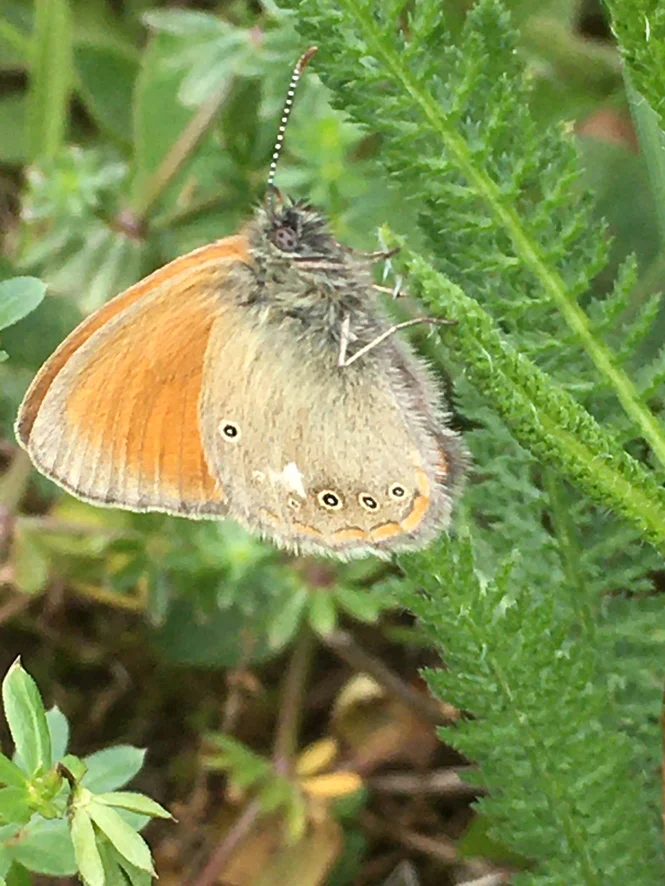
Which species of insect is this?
Coenonympha glycerion (also Coenonympha iphis)
